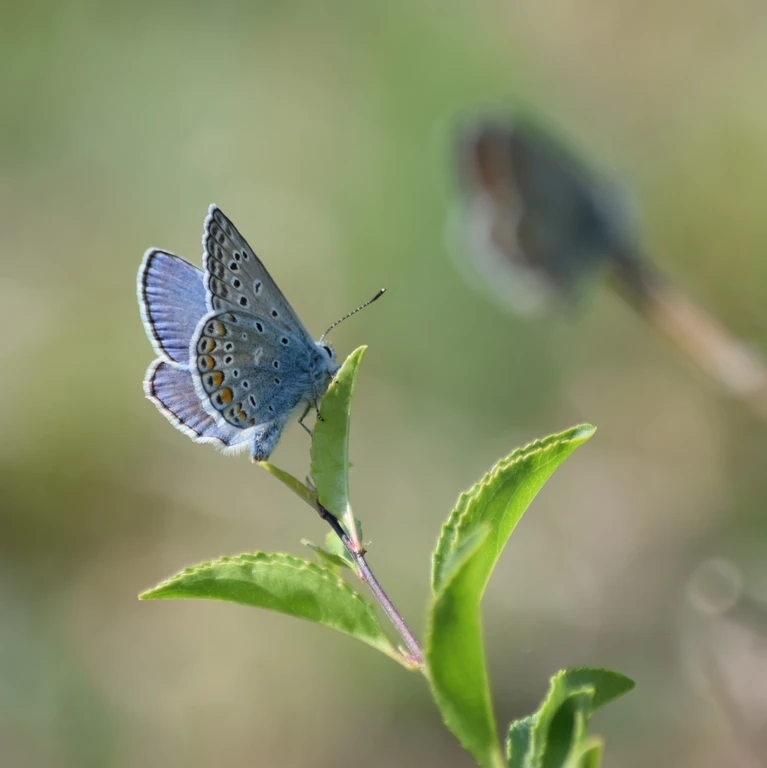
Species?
Polyommatus icarus
